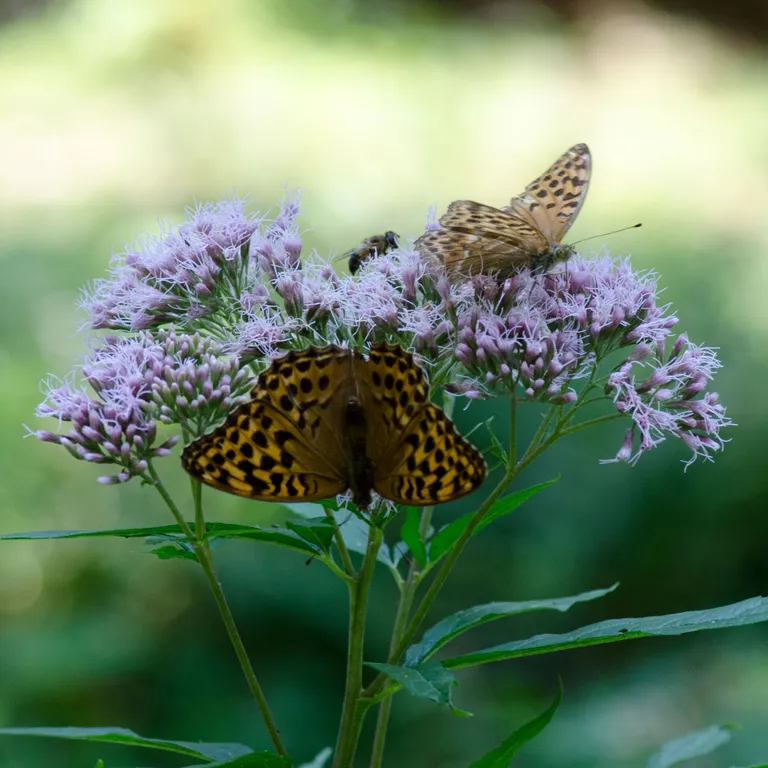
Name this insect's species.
Argynnis paphia
